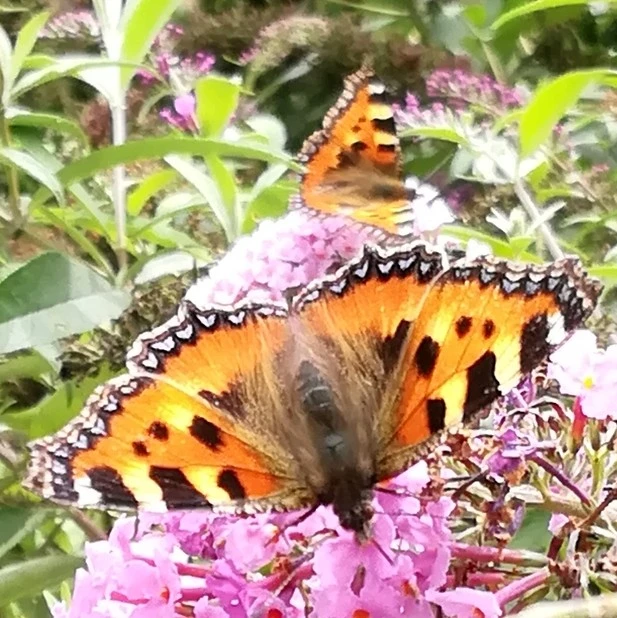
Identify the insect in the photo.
Aglais urticae
